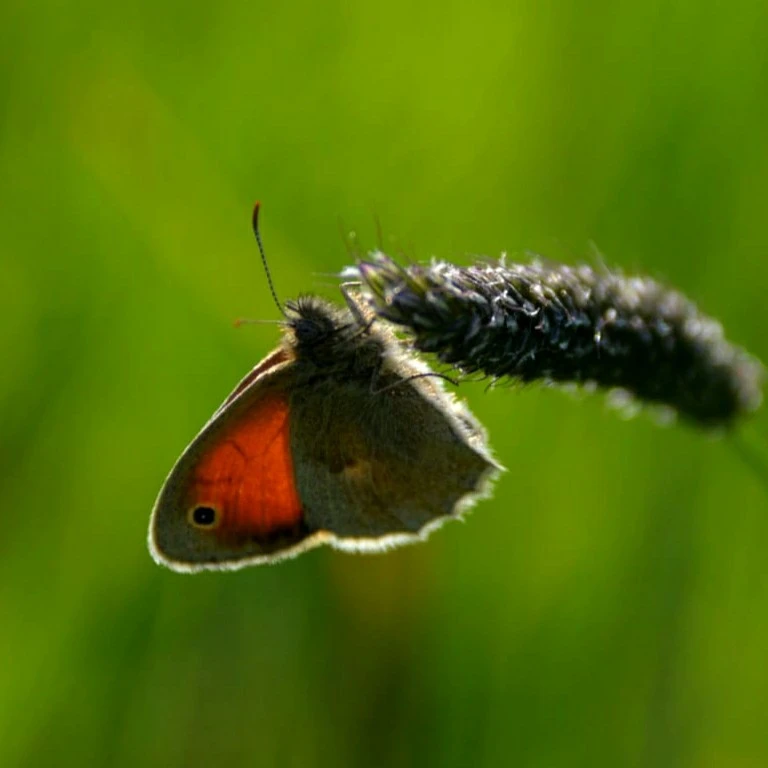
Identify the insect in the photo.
Coenonympha pamphilus
